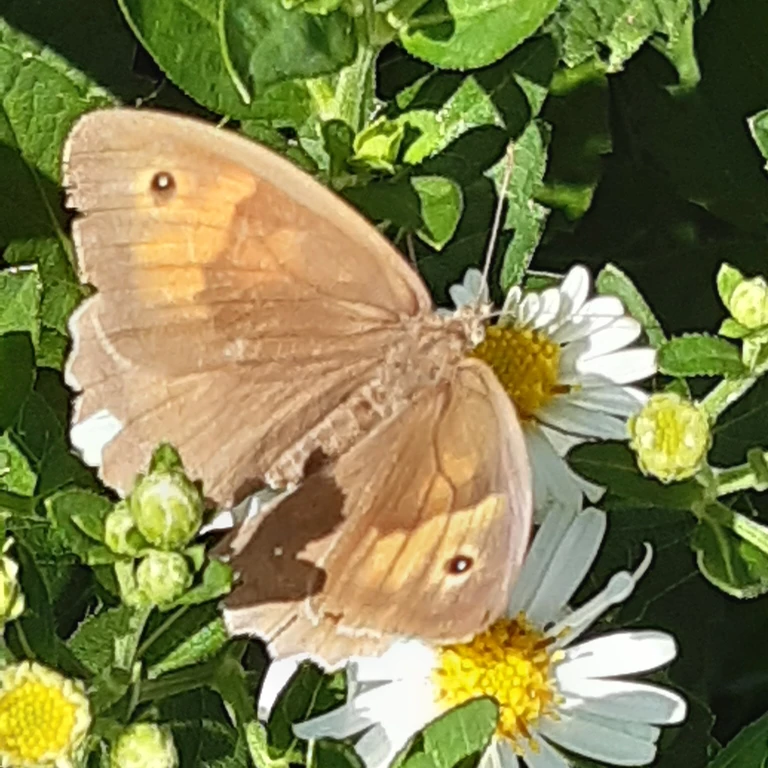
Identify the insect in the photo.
Maniola jurtina
